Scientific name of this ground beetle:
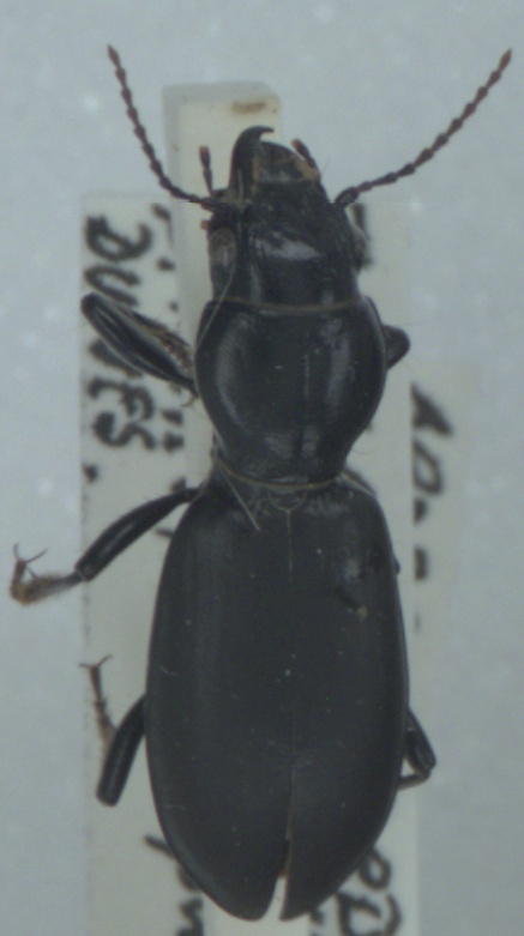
Broscus cephalotes
